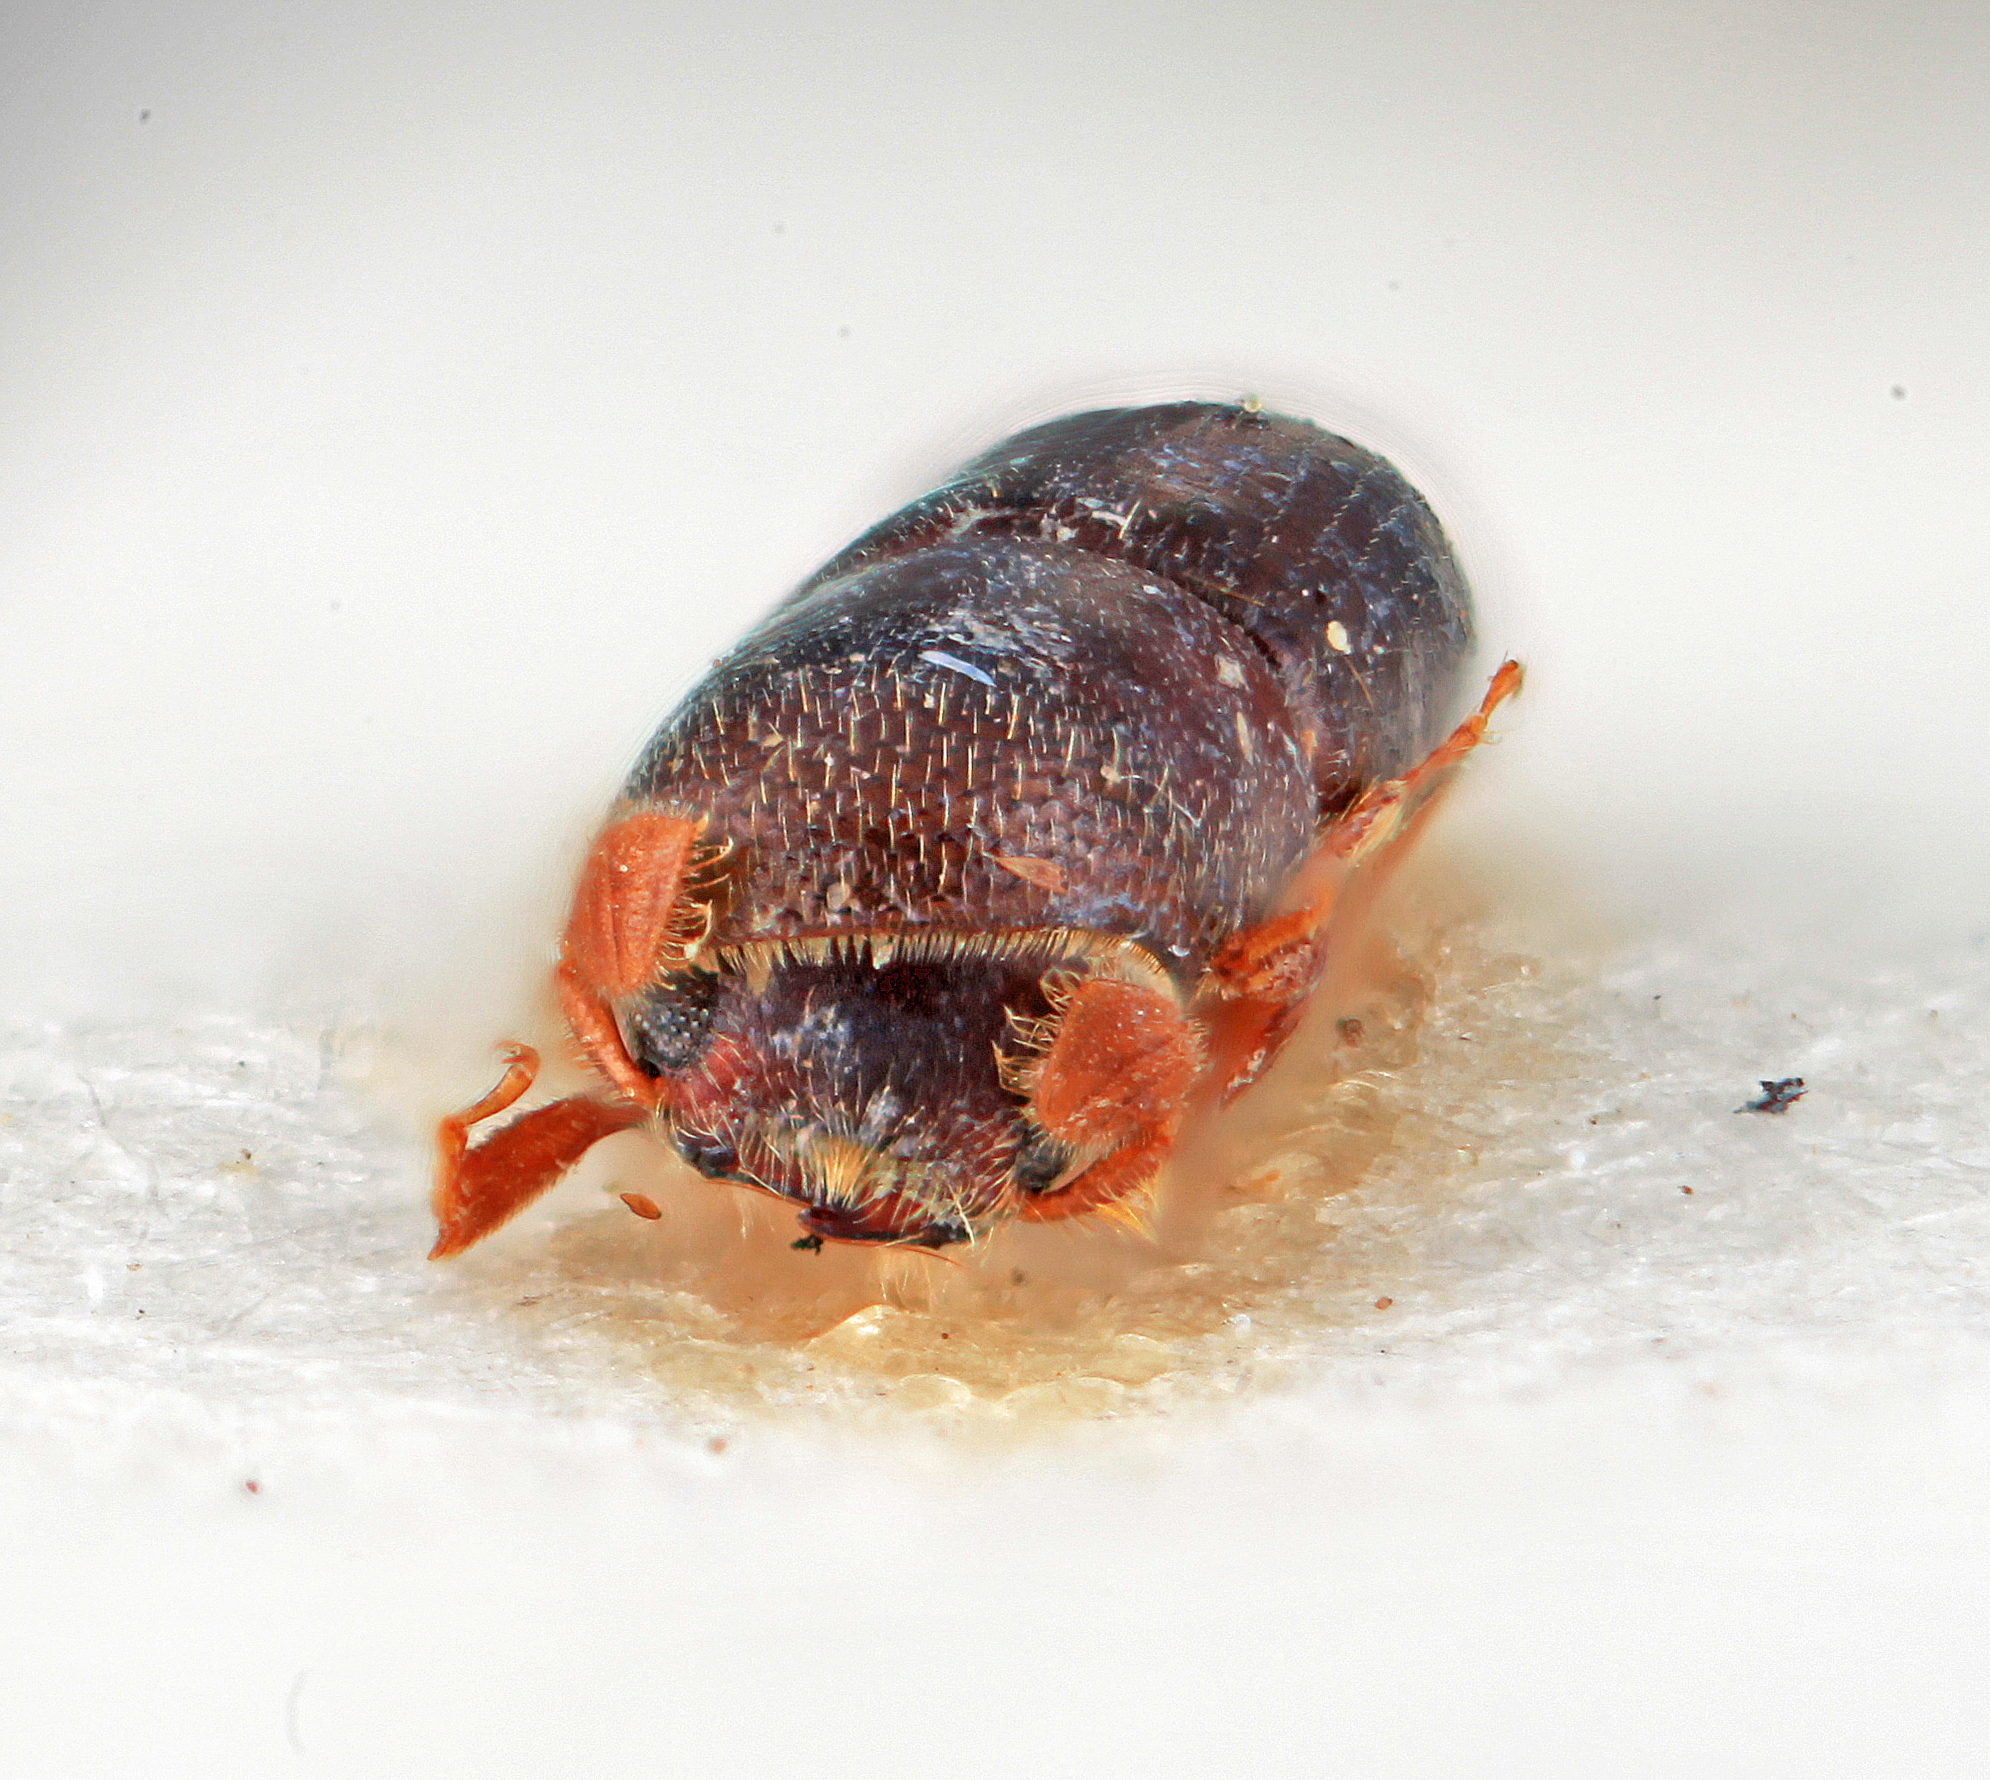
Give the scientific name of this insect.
Monarthrum subimpressum
